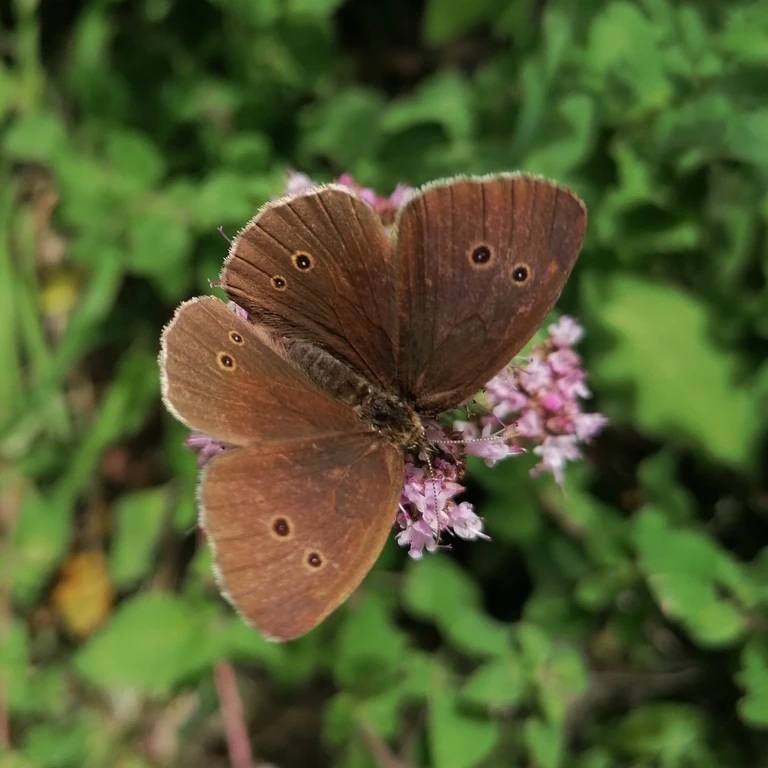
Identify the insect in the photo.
Aphantopus hyperantus
